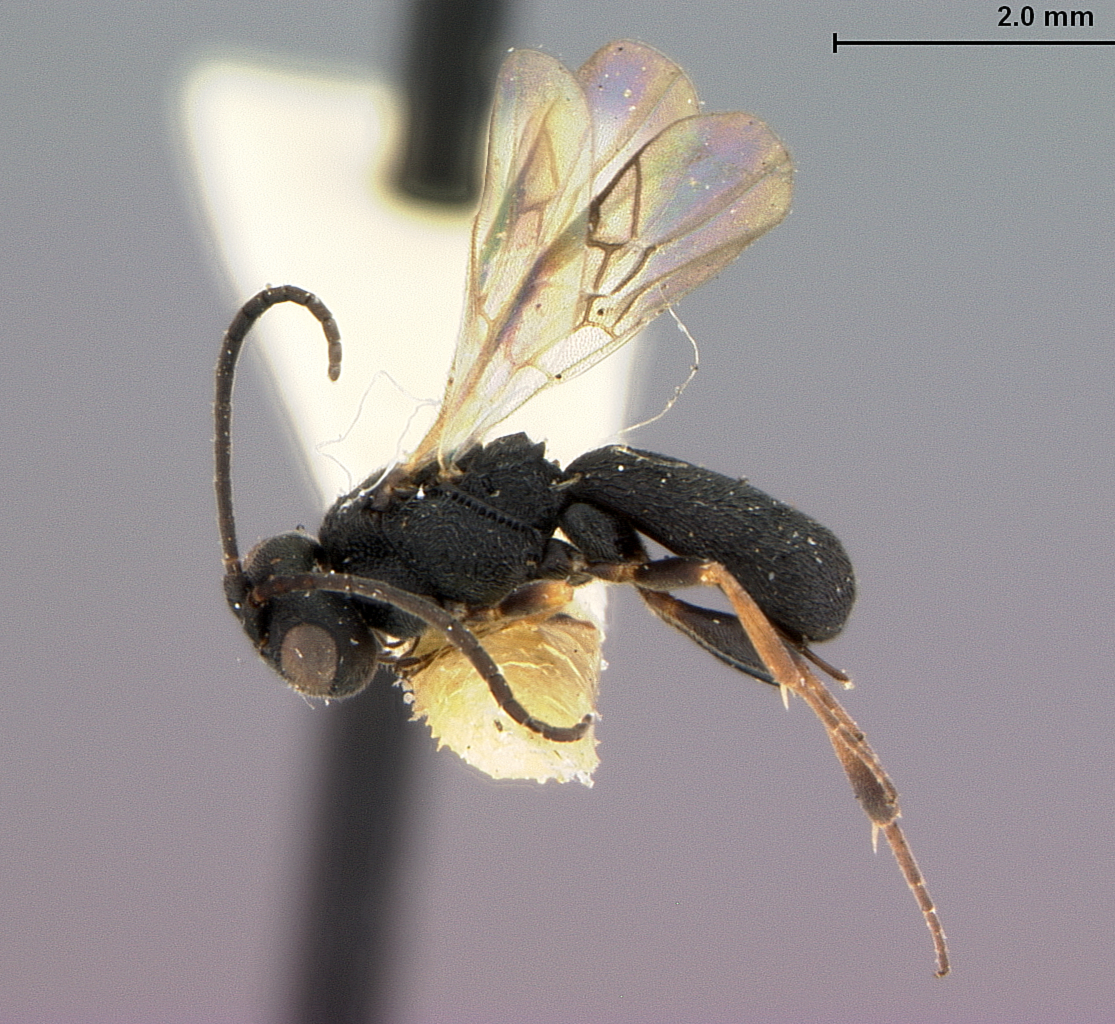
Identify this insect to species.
Chelonus cnephasiae
